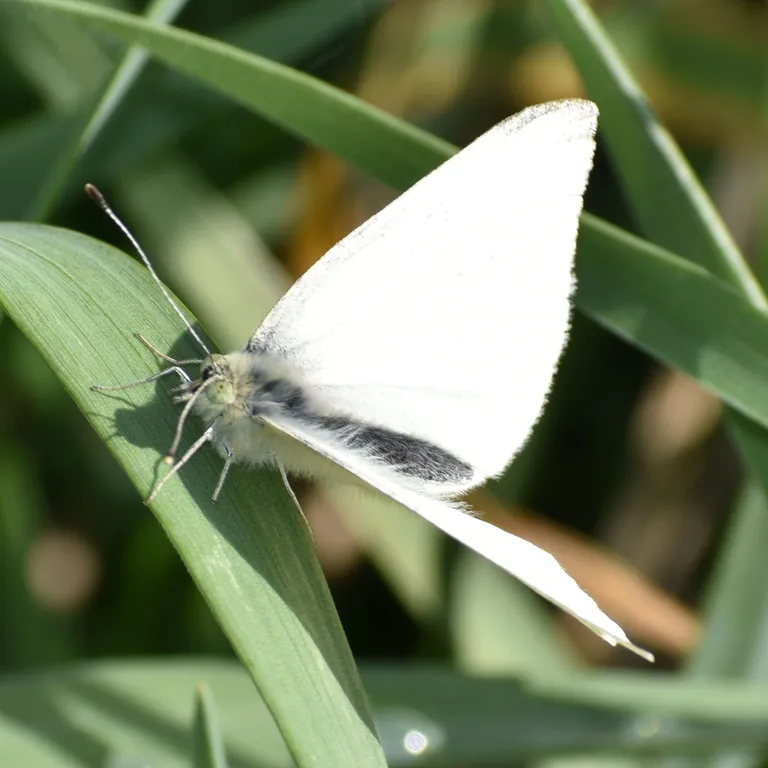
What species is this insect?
Pieris rapae
